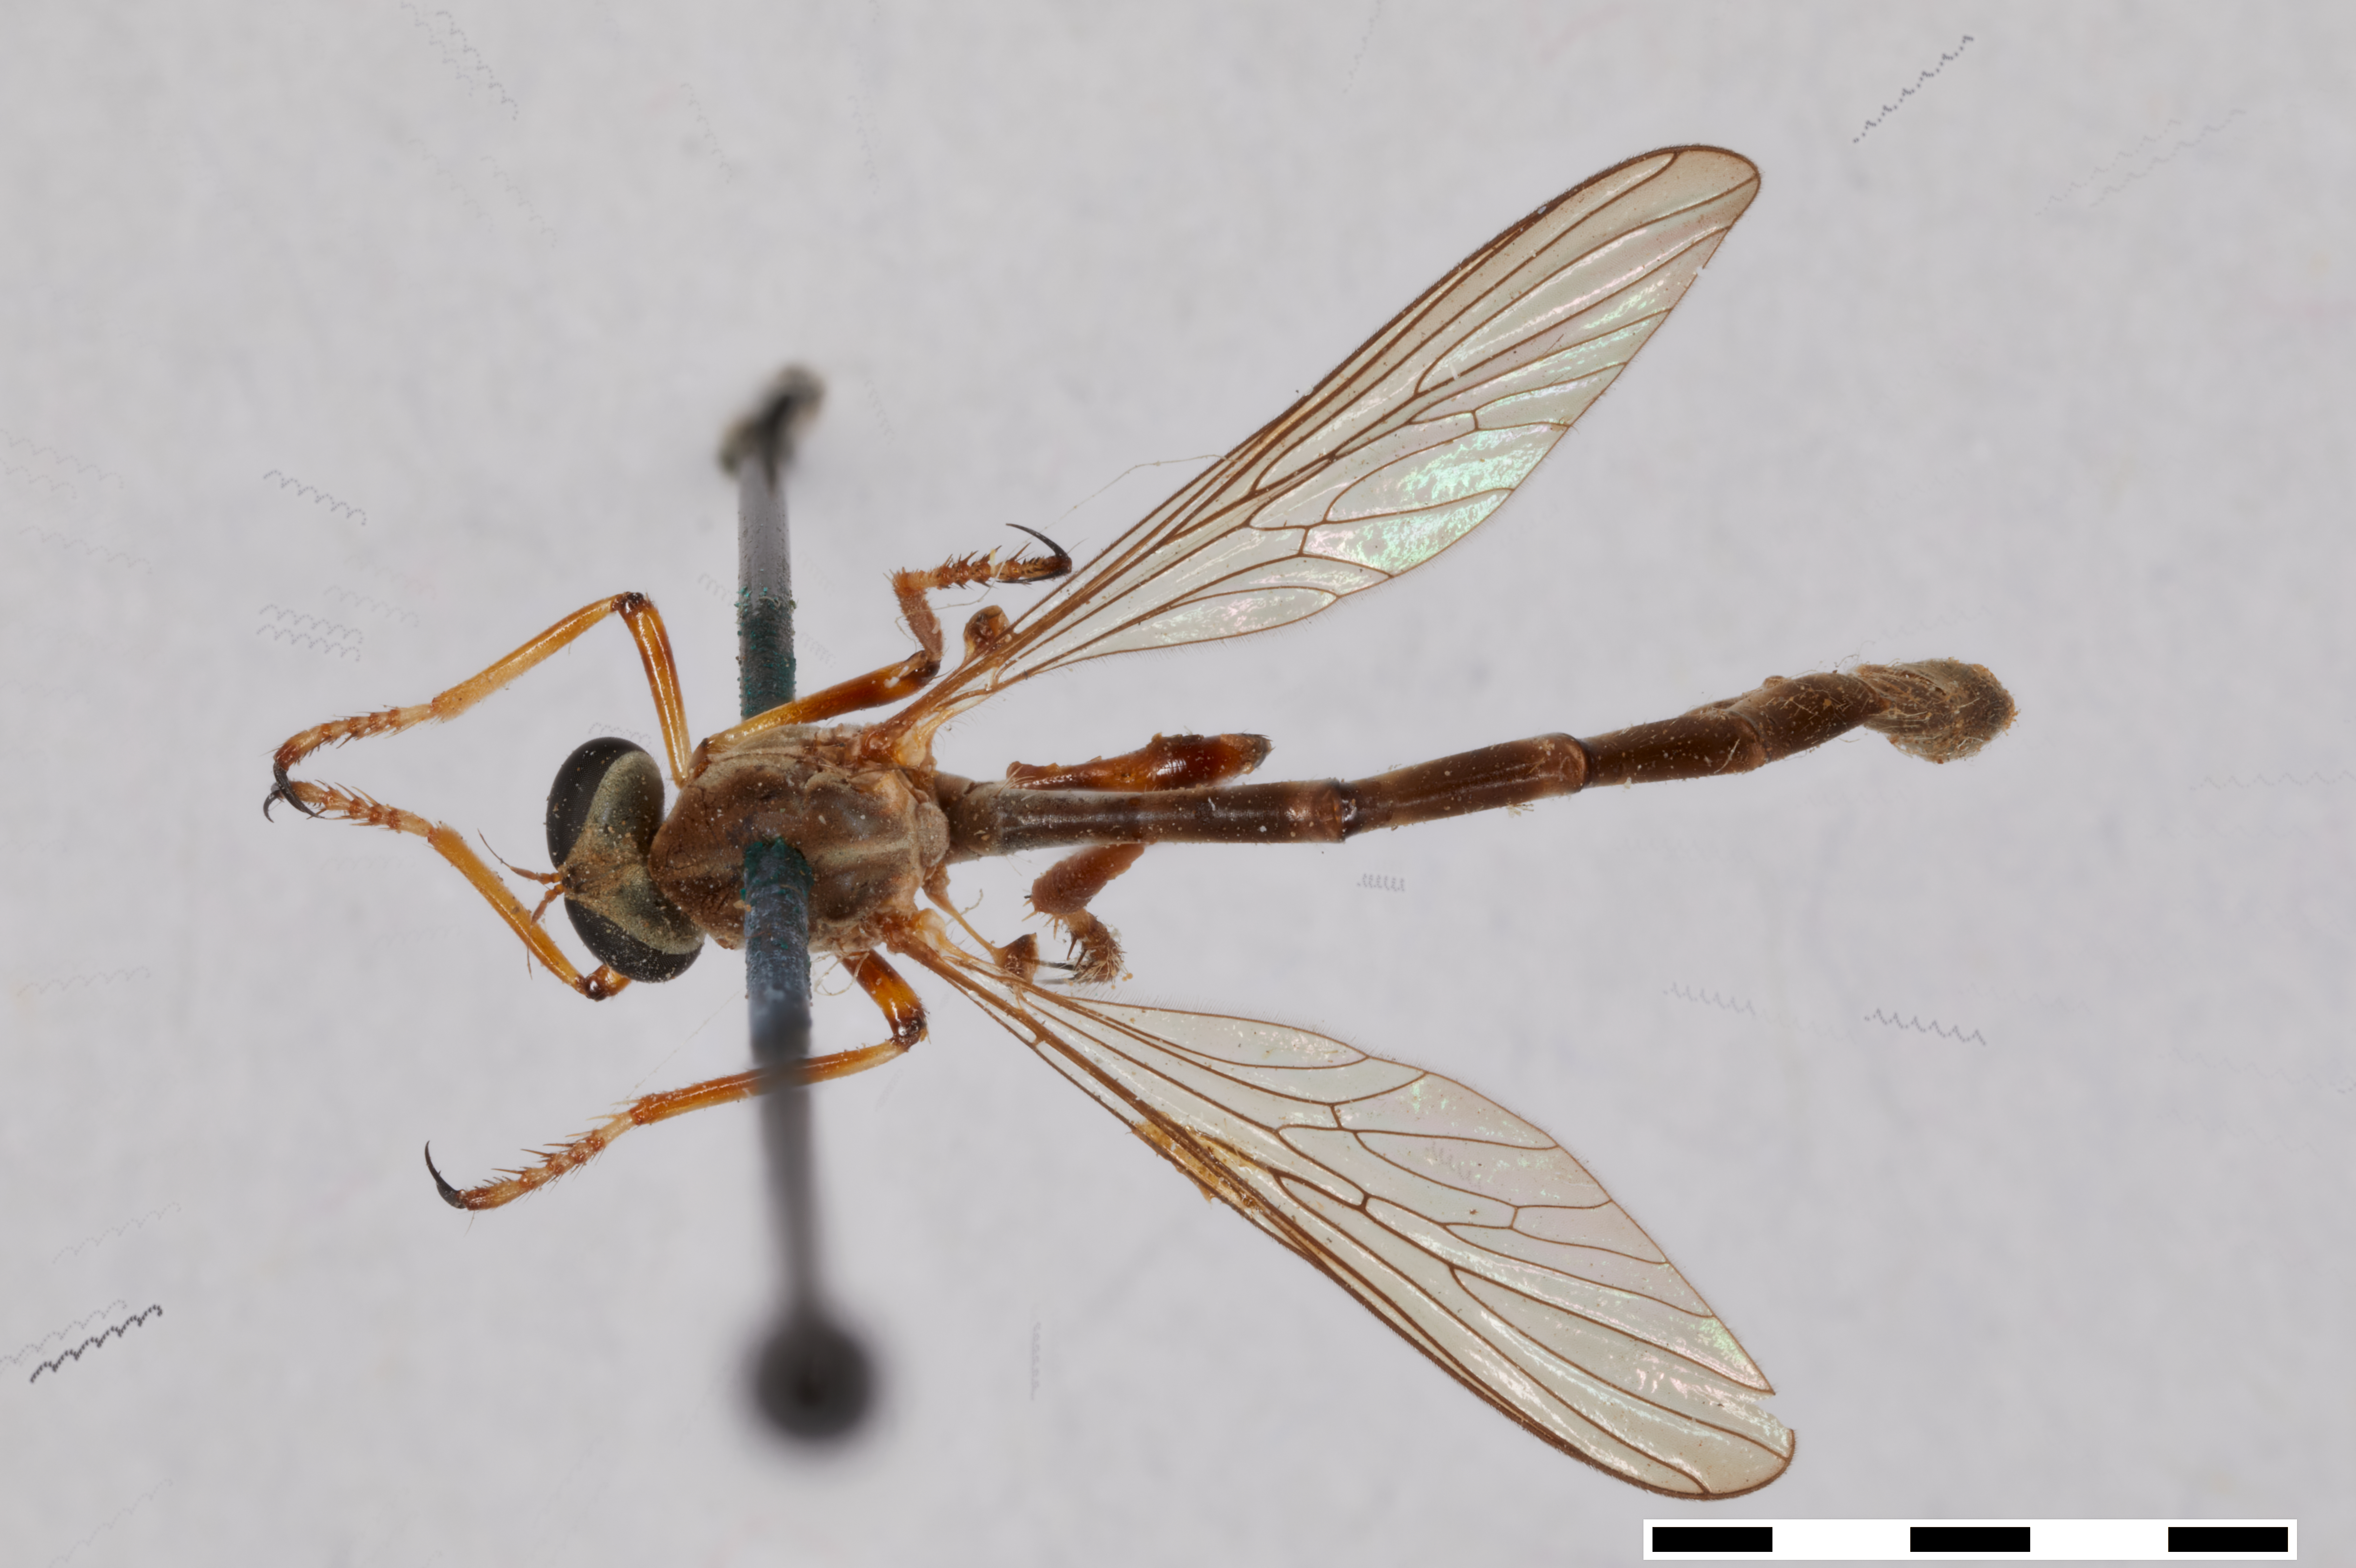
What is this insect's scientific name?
Leptogaster schaefferi
